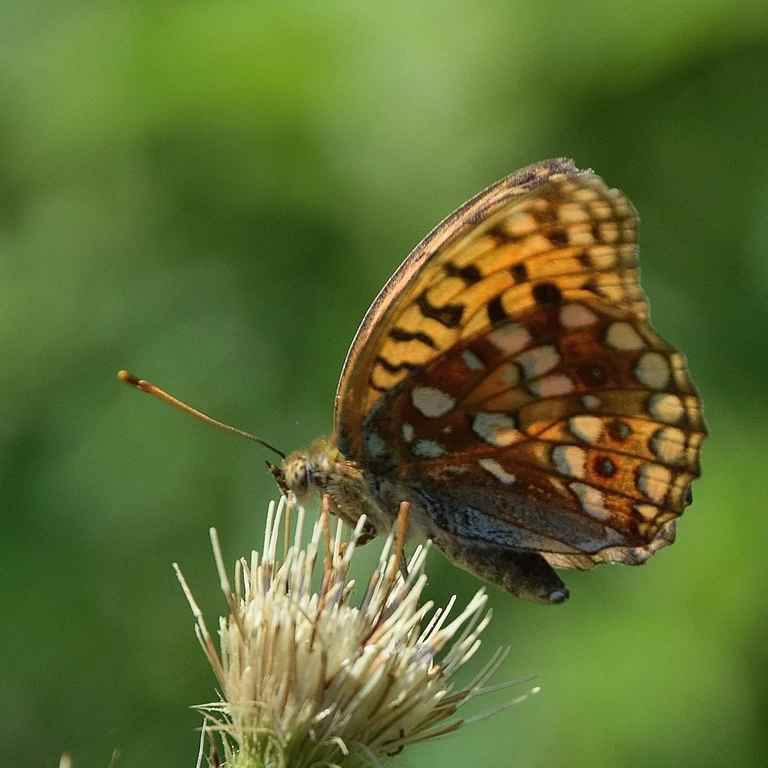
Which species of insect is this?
Fabriciana adippe
